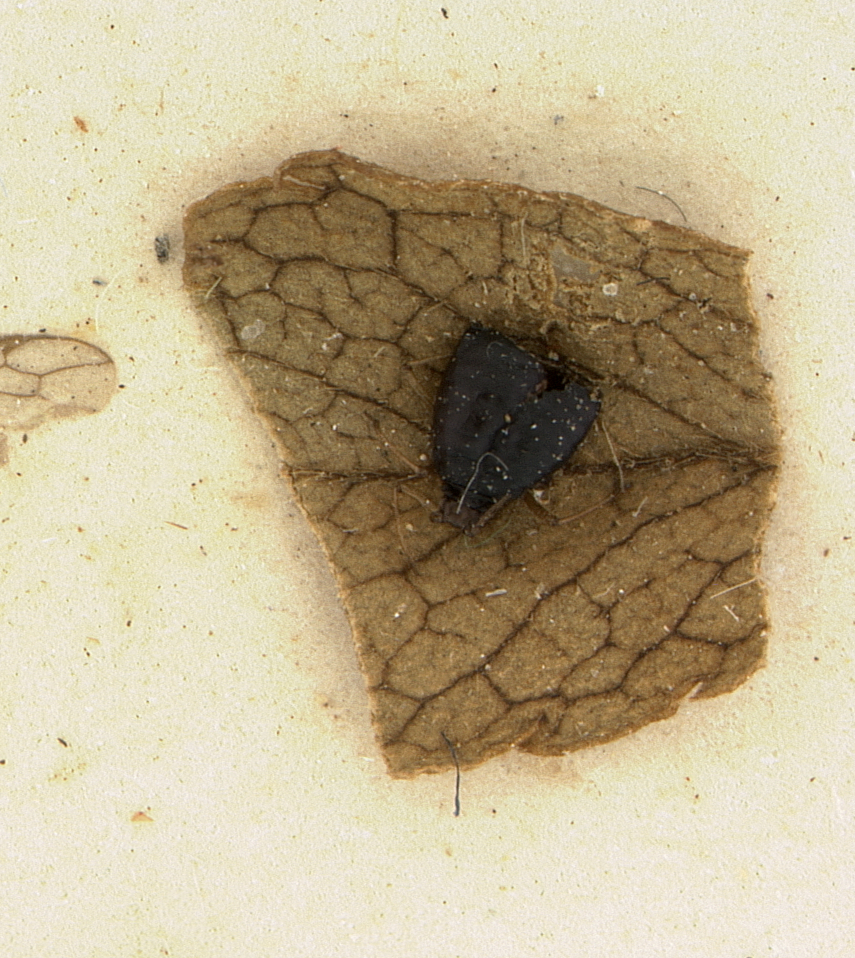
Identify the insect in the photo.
Ephedrus japonicus
